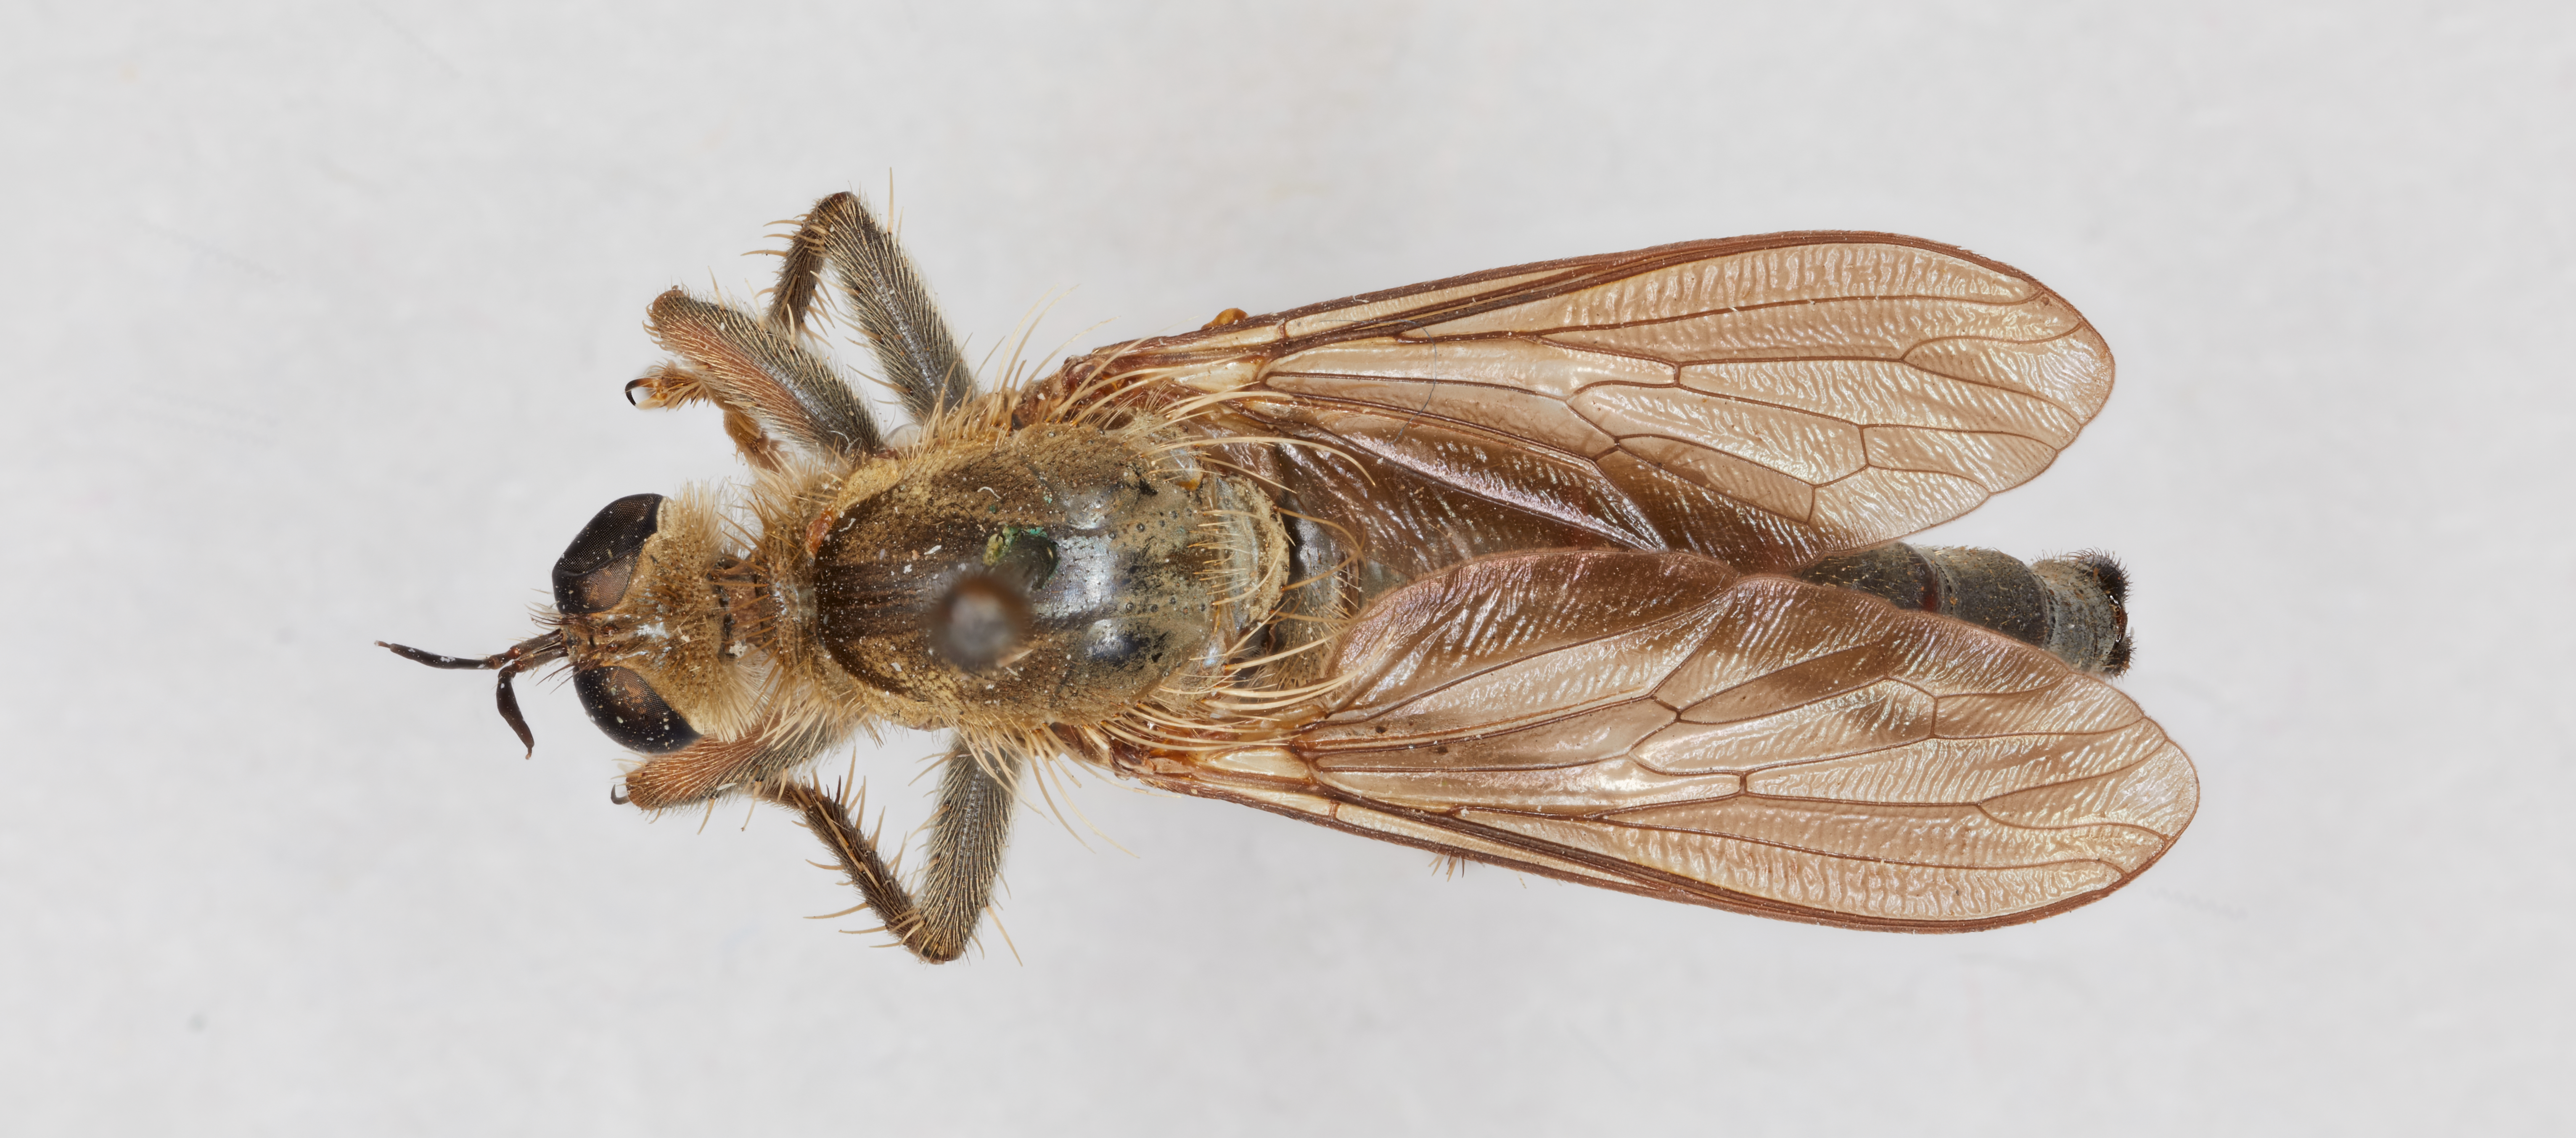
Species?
Stenopogon tenebrosus
